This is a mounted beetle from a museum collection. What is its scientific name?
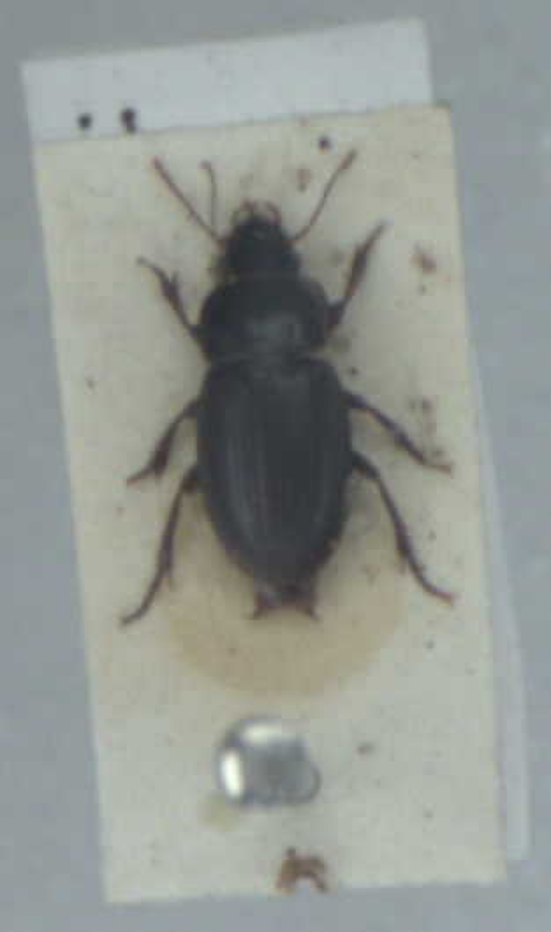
Harpalus pumilus
